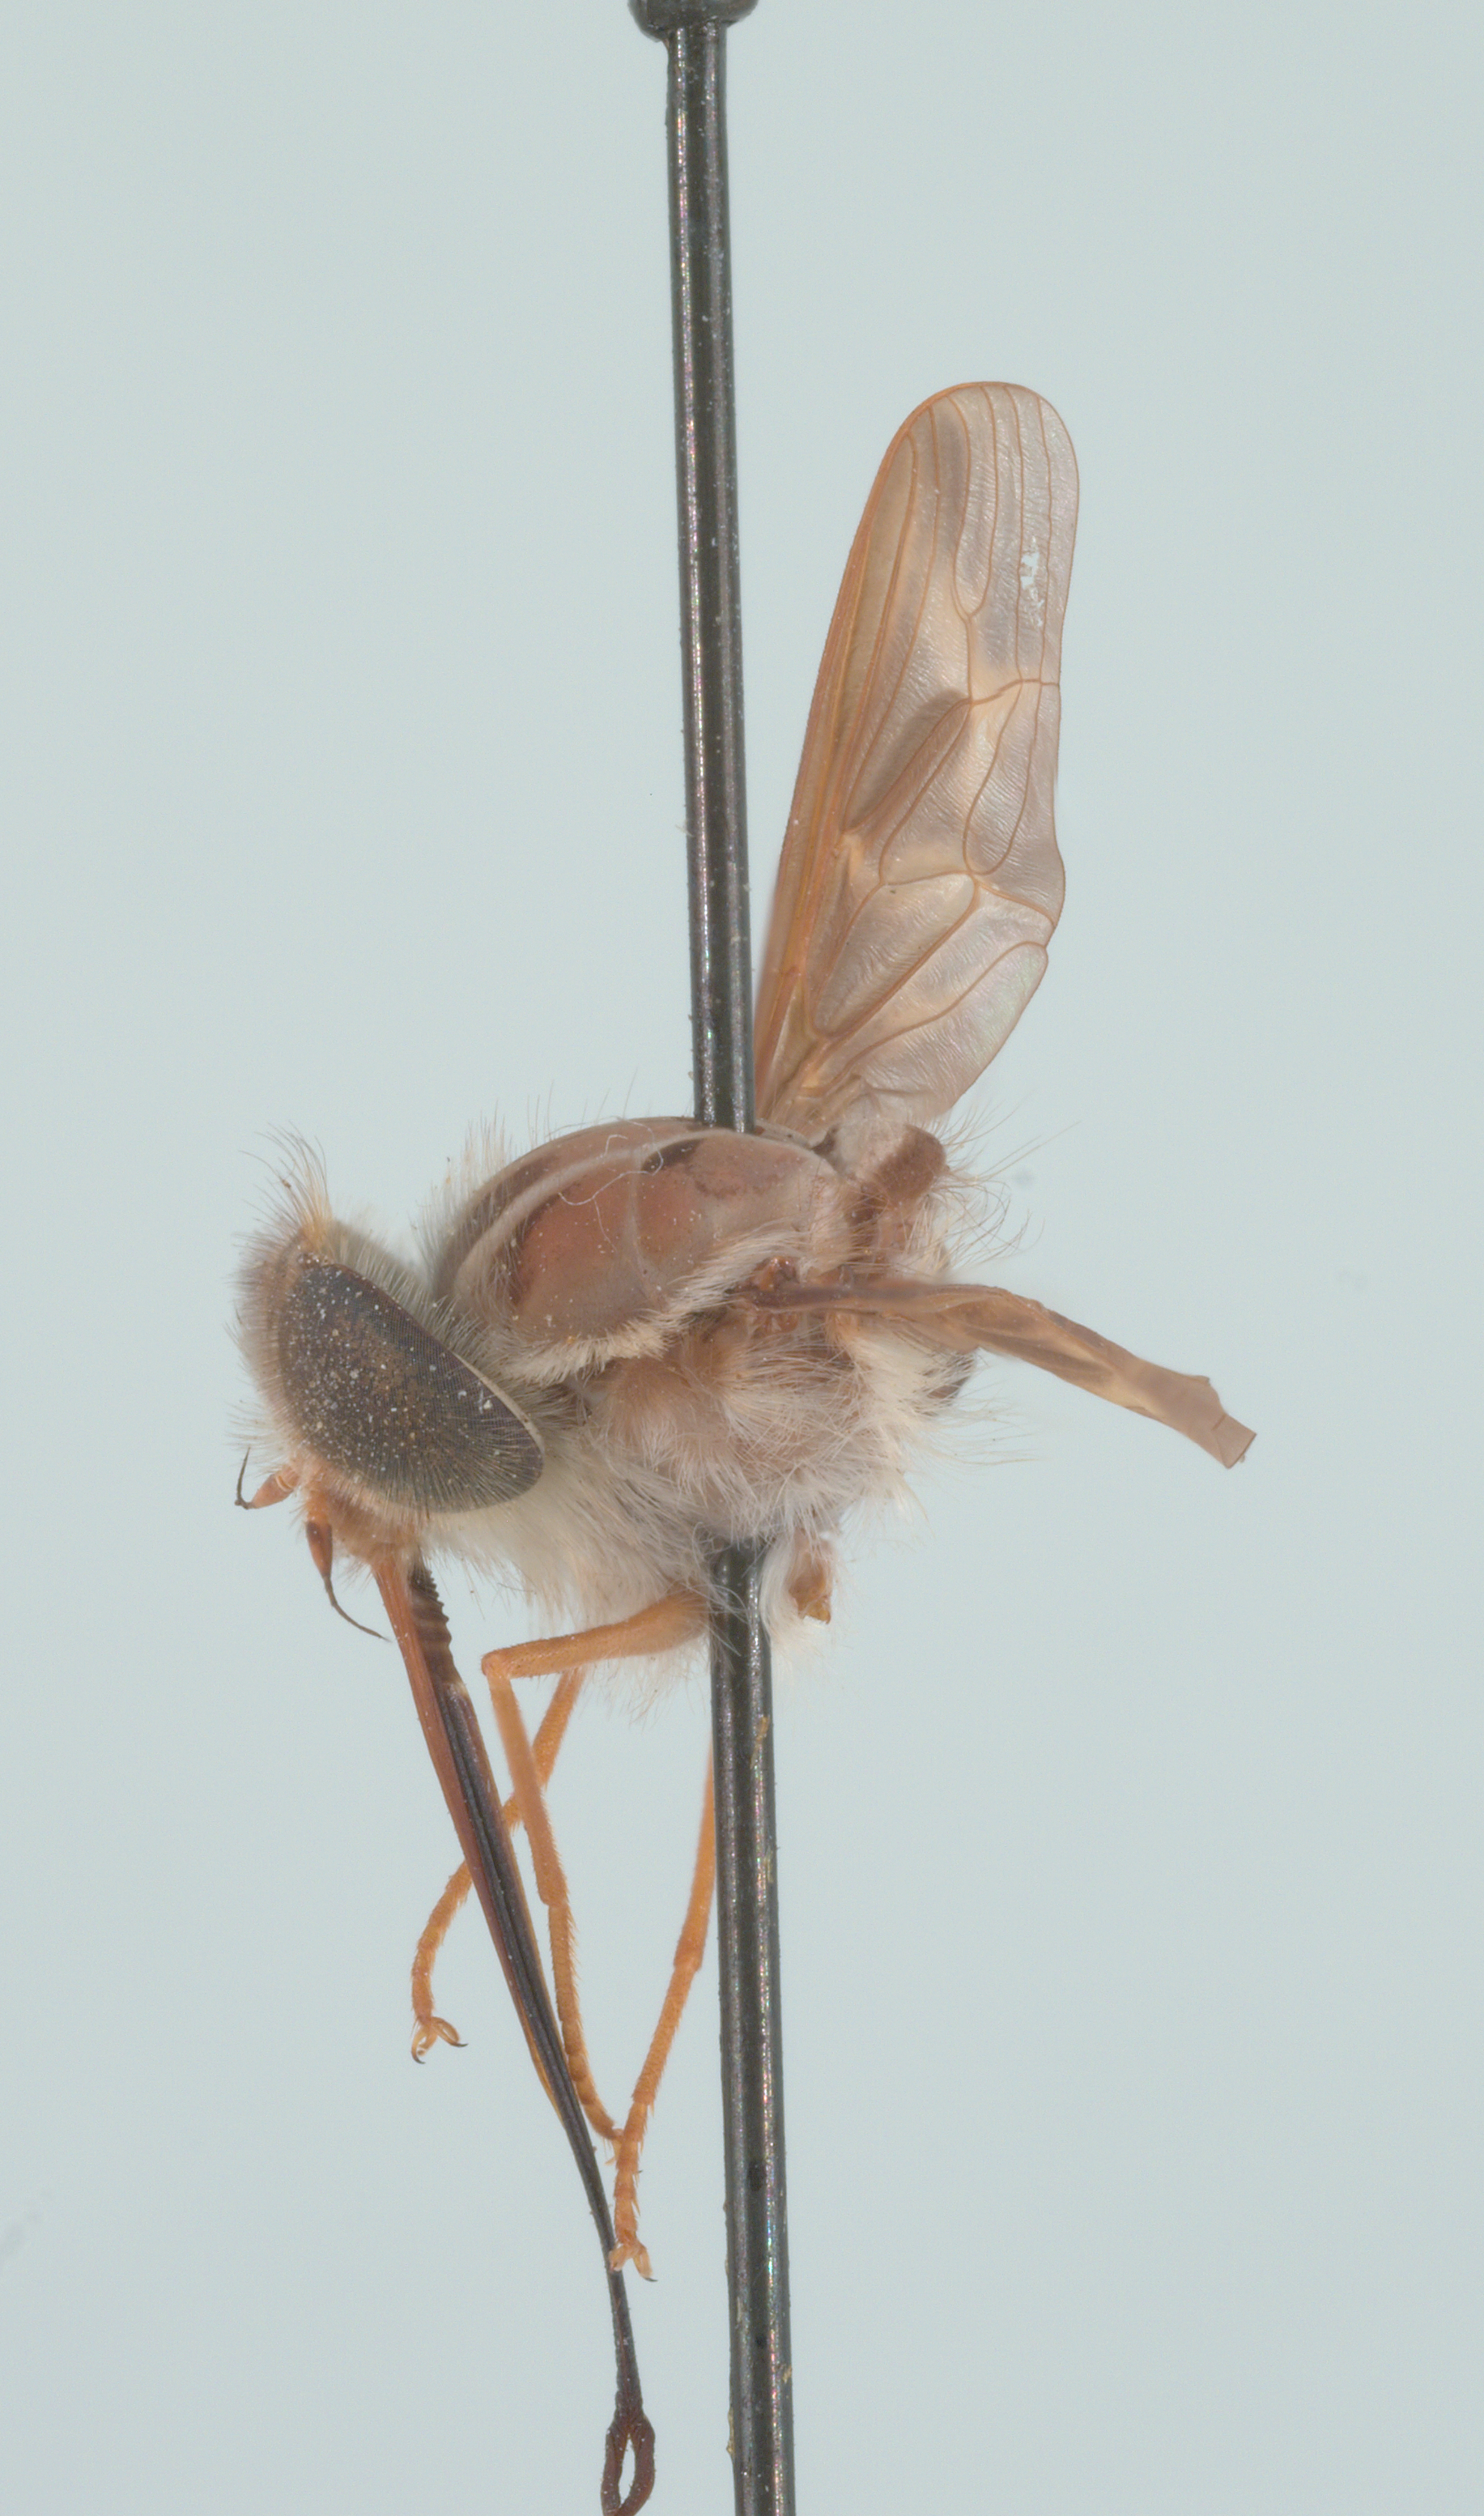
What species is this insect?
Hirmoneura nubipennis (also Trichophthalma nubipennis)
